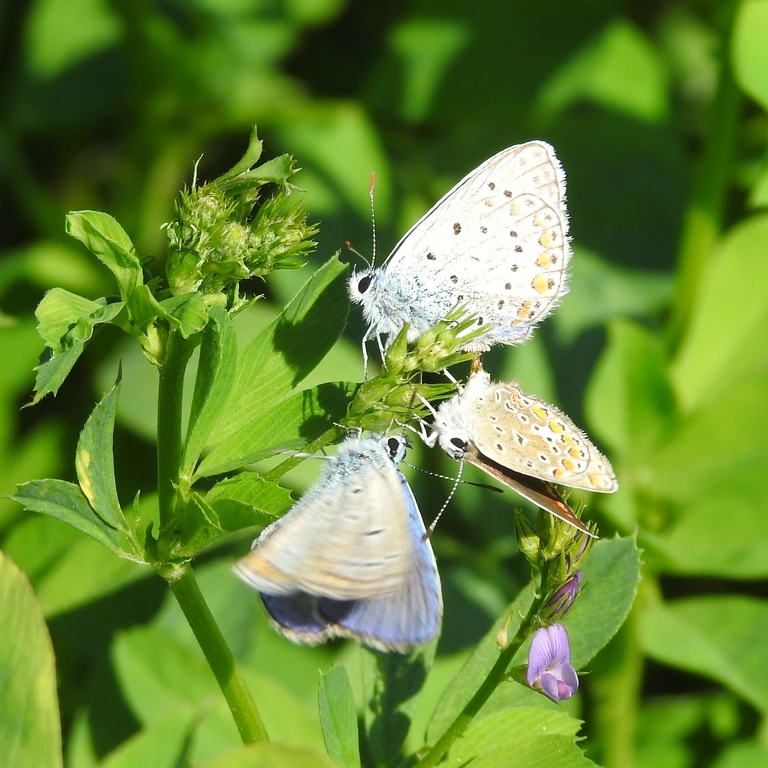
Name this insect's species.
Polyommatus icarus
